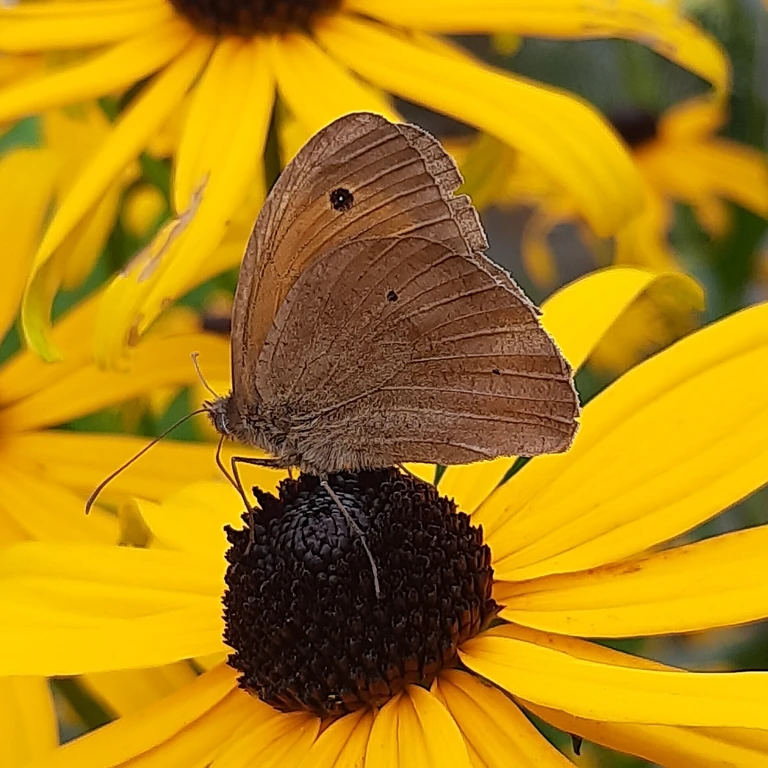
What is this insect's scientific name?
Maniola jurtina
